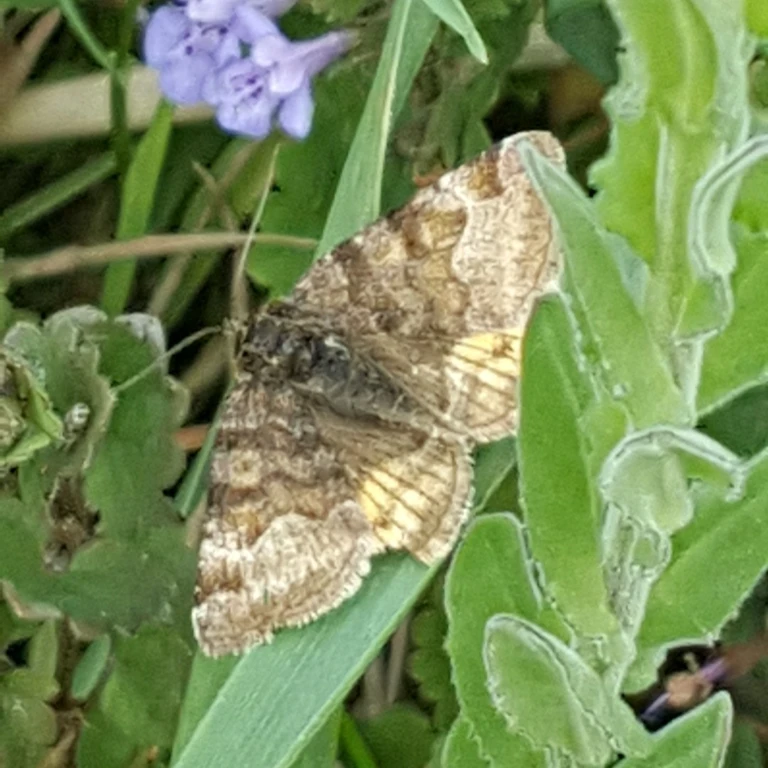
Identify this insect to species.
Euclidia glyphica
